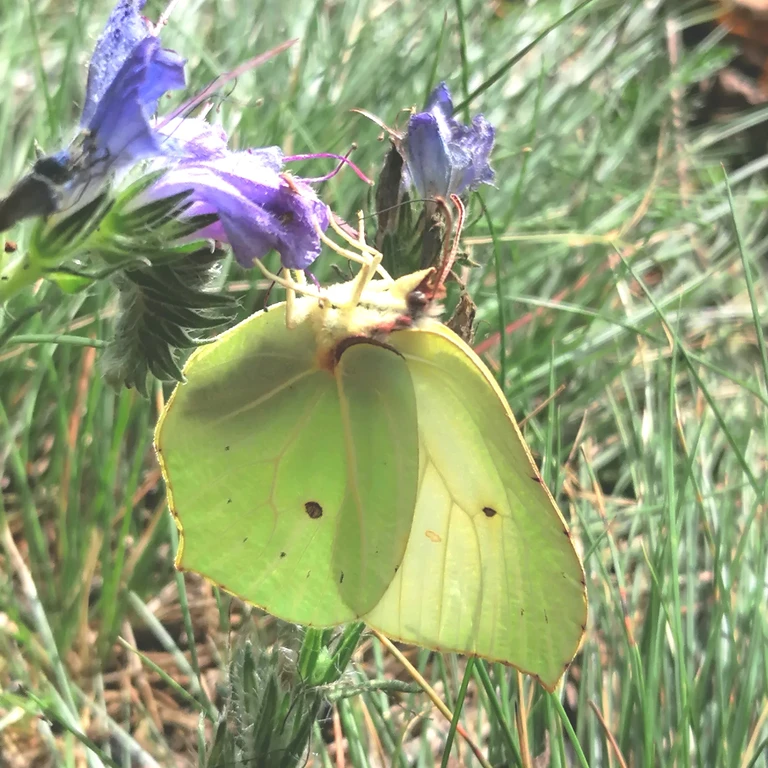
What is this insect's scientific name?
Gonepteryx rhamni
